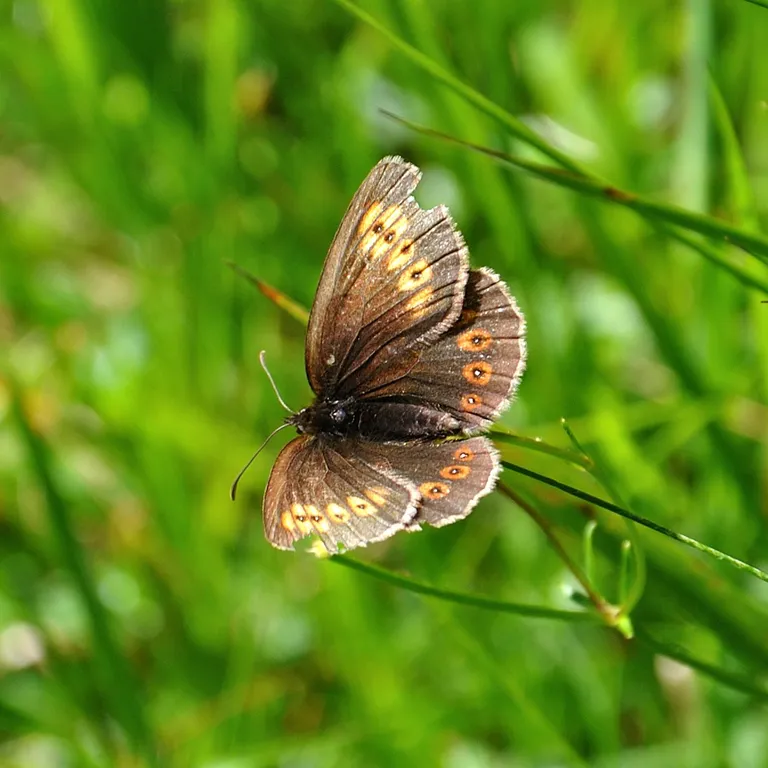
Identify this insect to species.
Erebia alberganus
